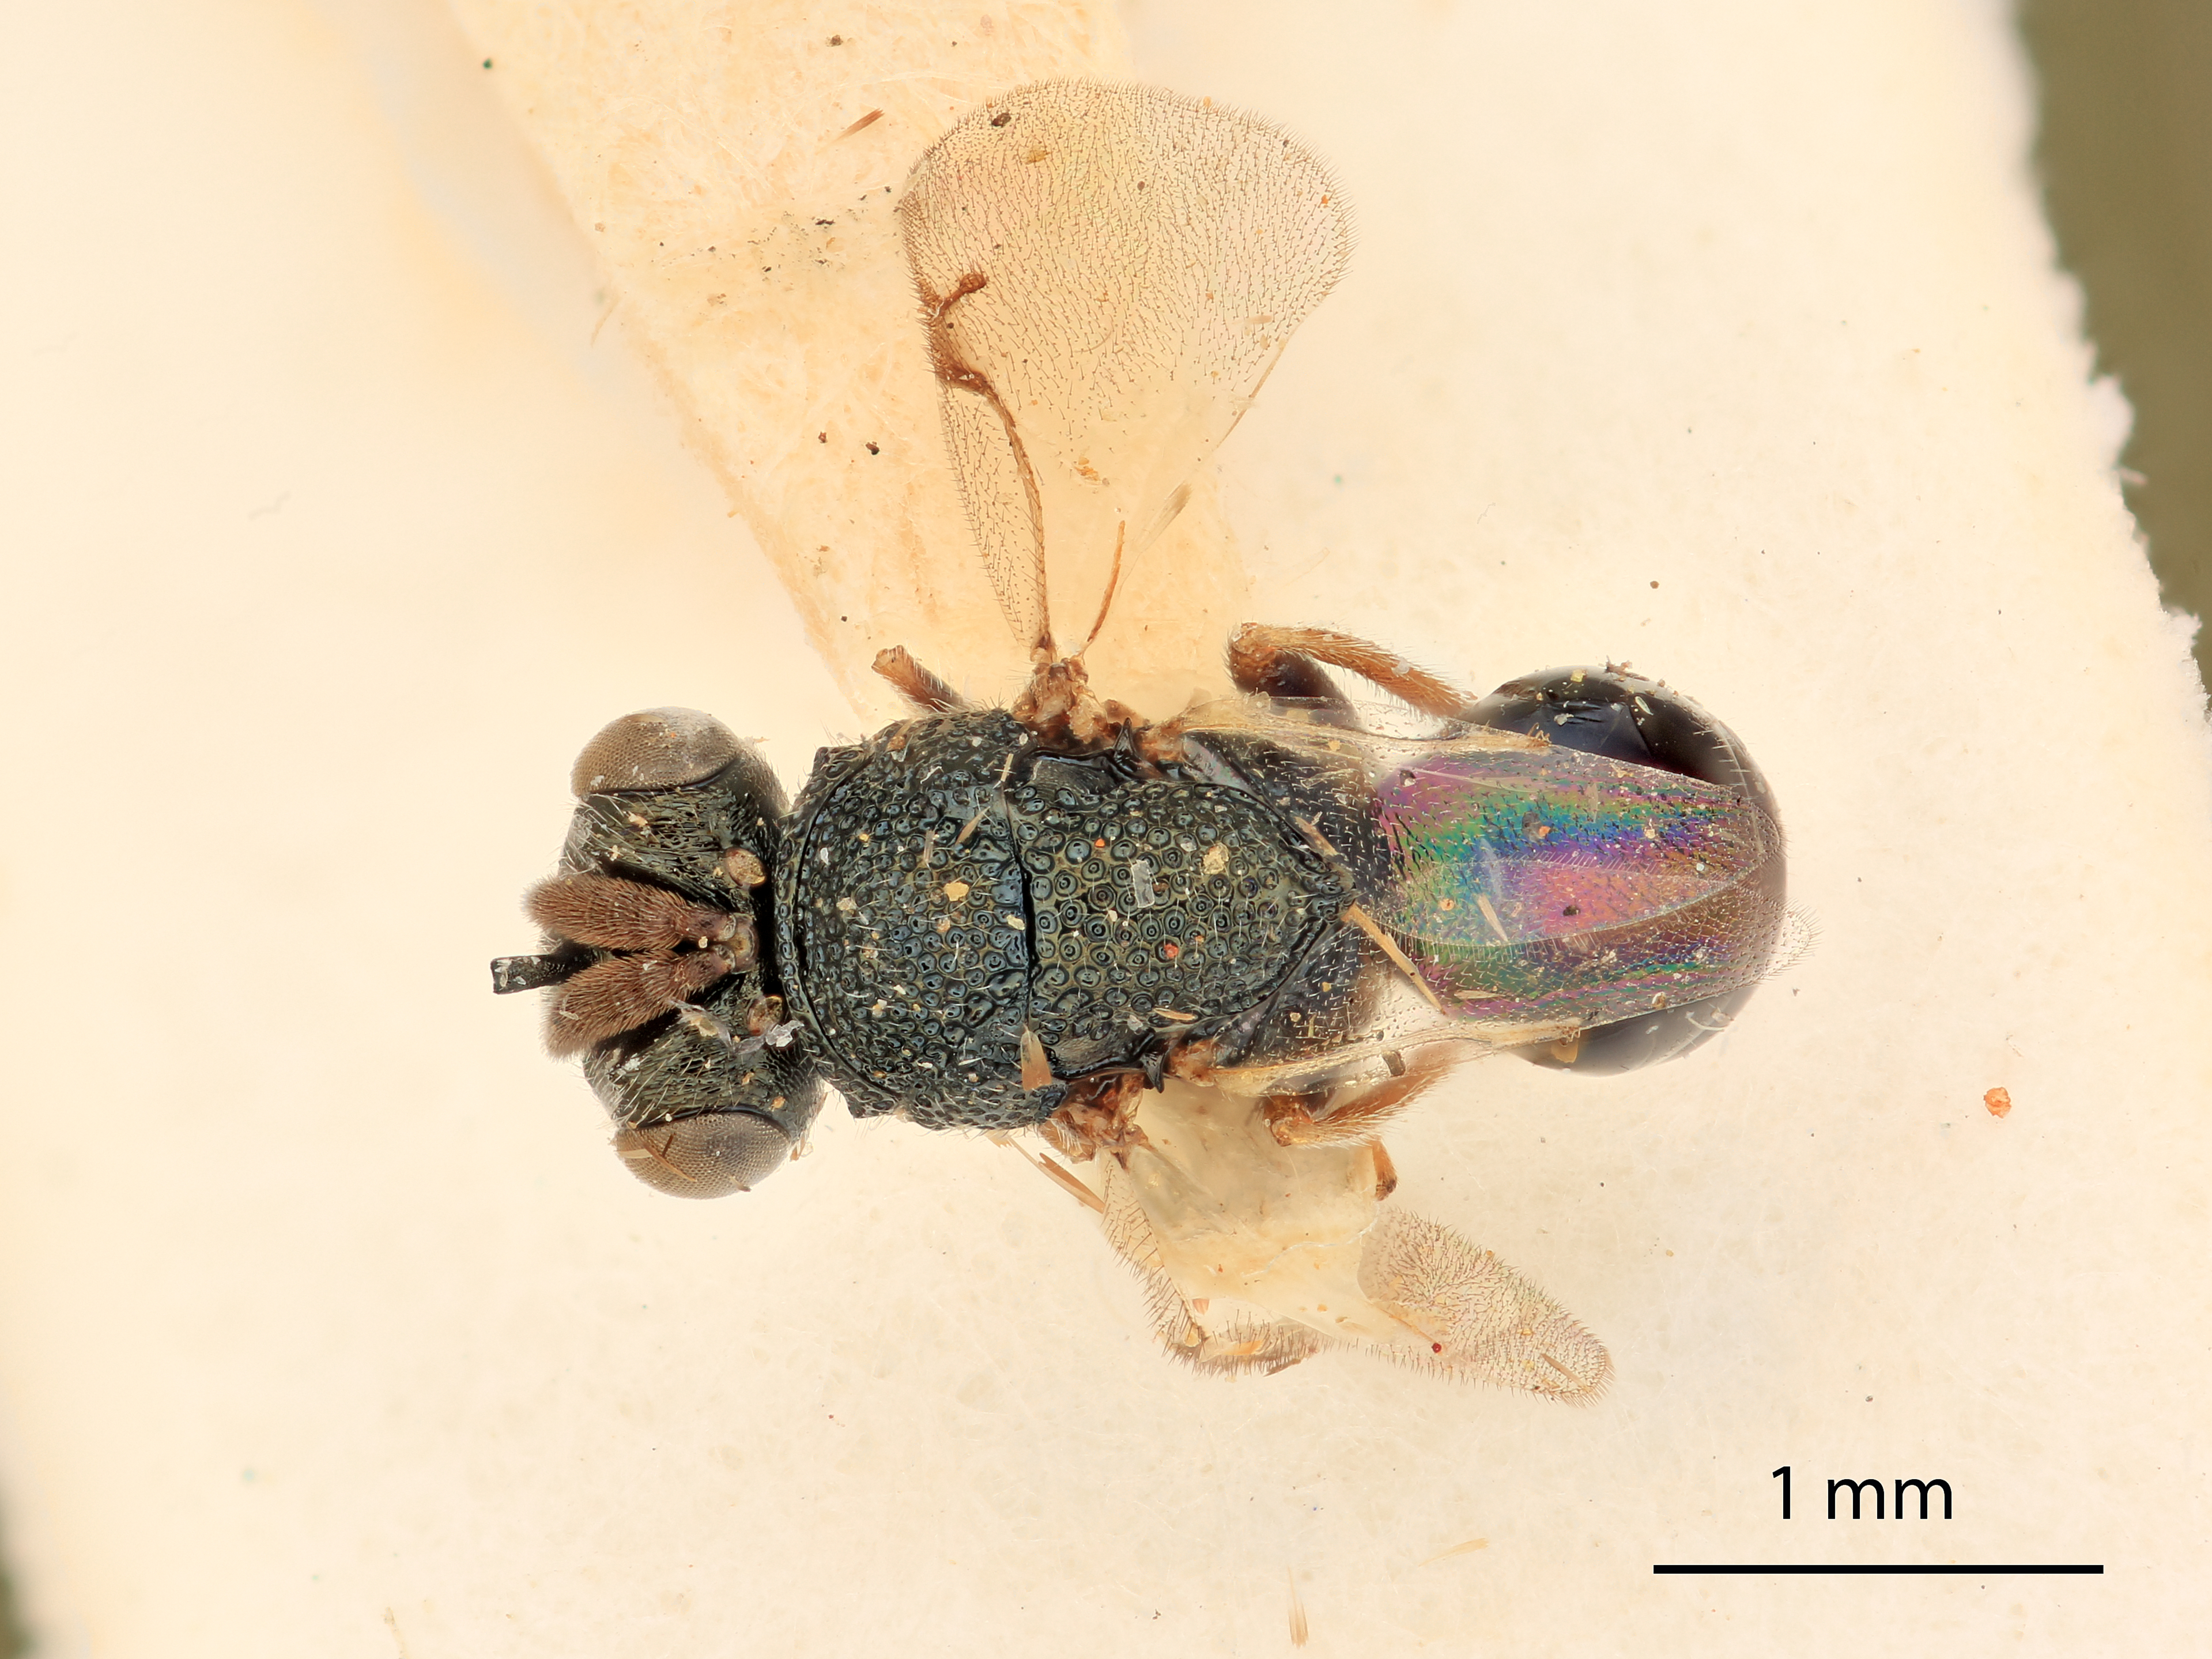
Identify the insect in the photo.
Monacon senex
